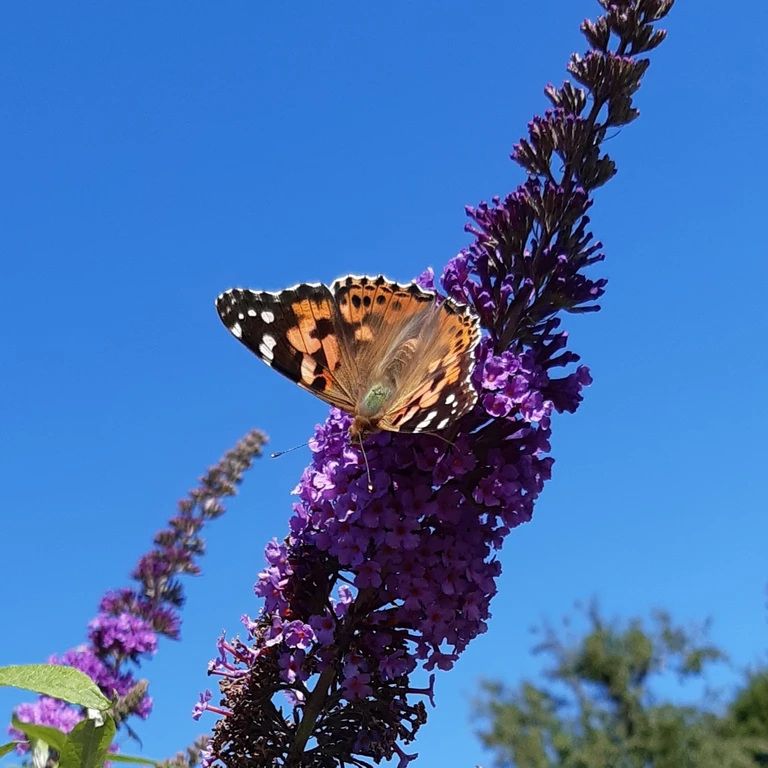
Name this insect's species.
Vanessa cardui
